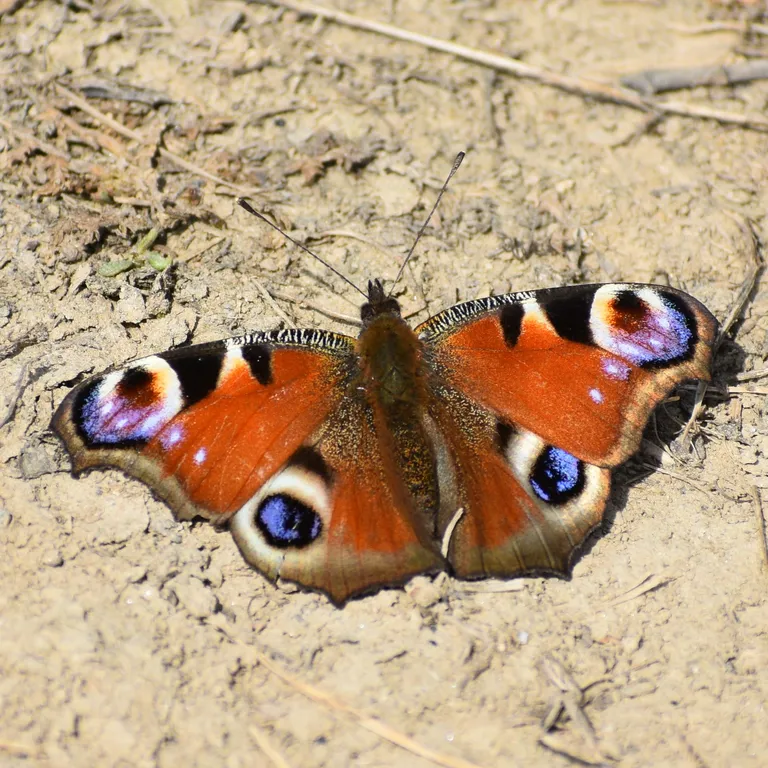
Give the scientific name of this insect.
Aglais io
